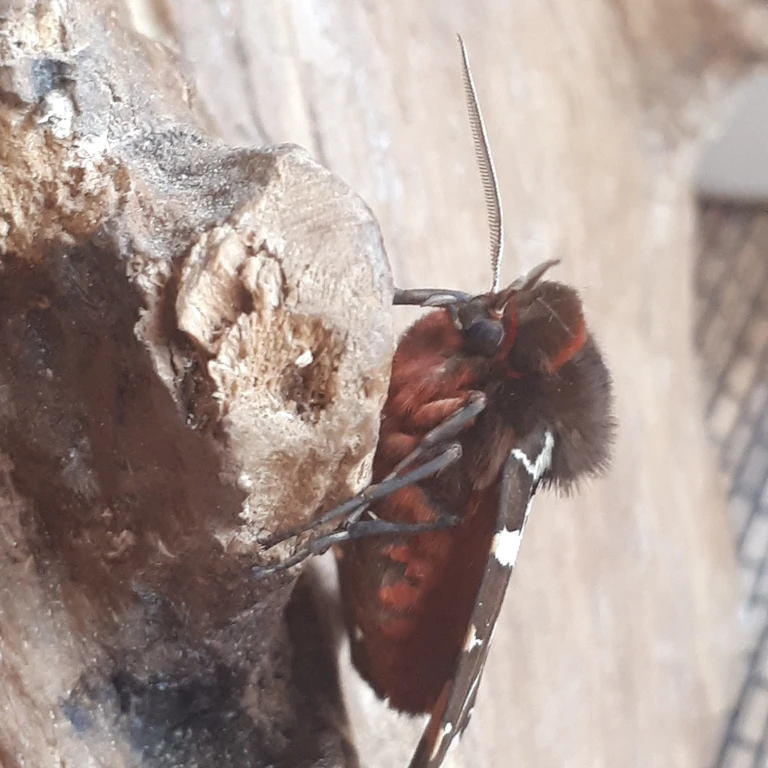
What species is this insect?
Arctia caja
